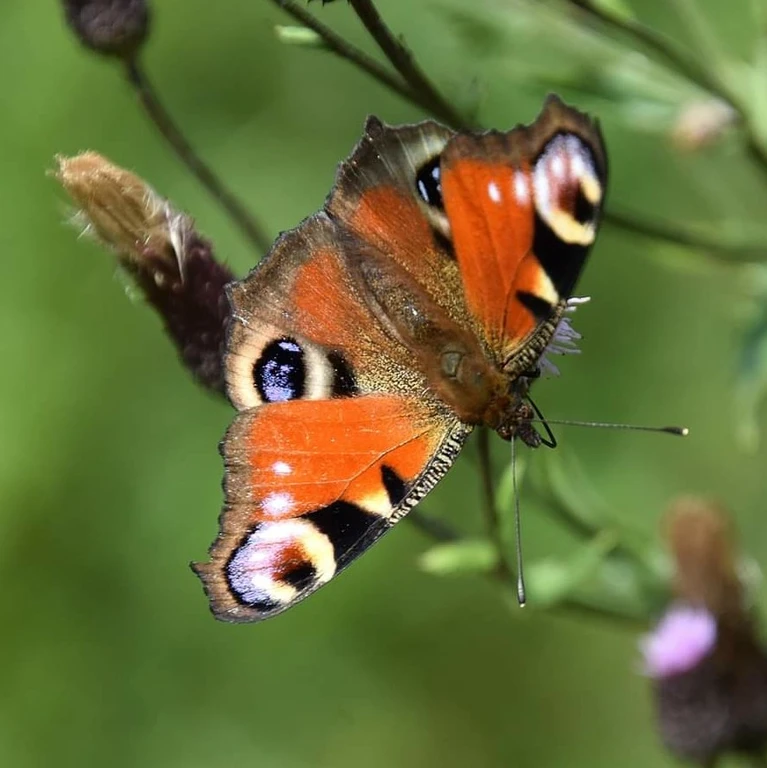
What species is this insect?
Aglais io
